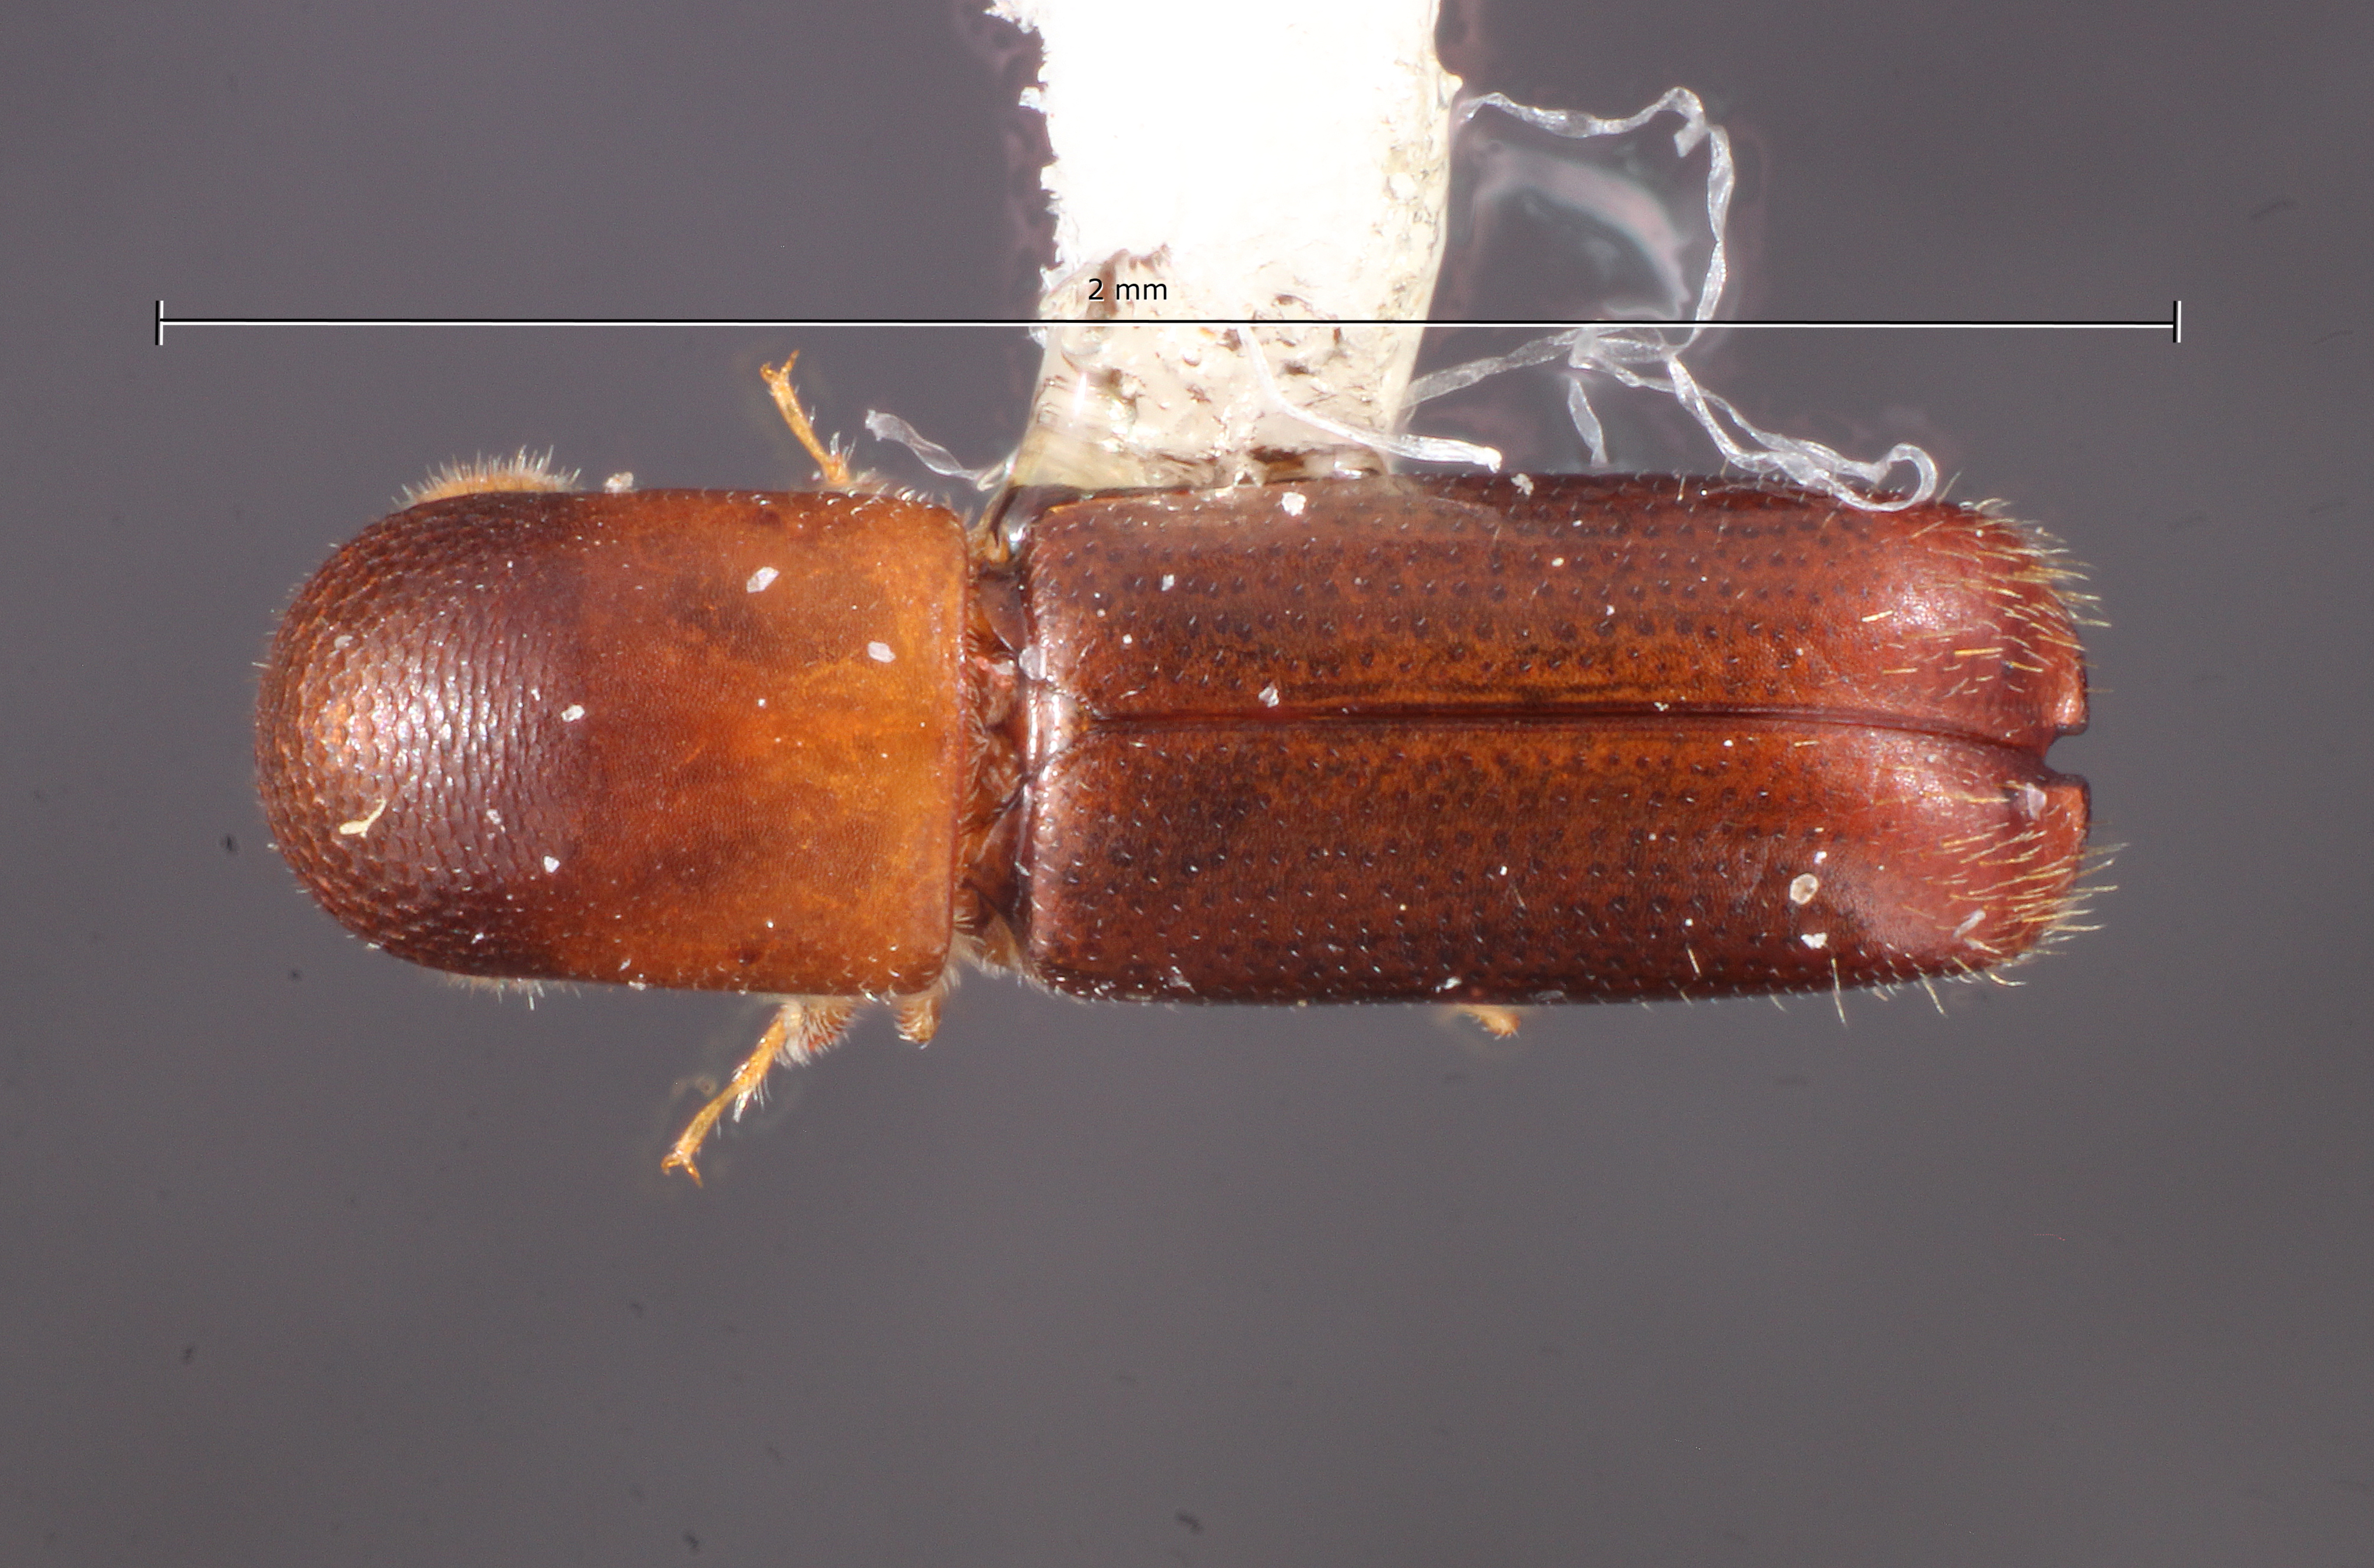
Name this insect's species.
Monarthrum bituberculatum
